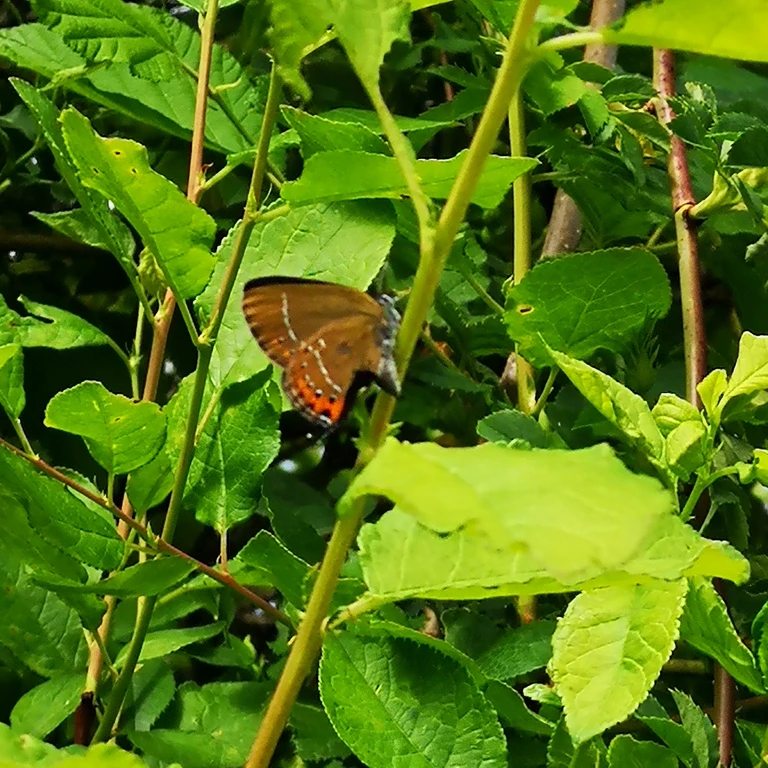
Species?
Satyrium pruni (also Fixsenia pruni)
